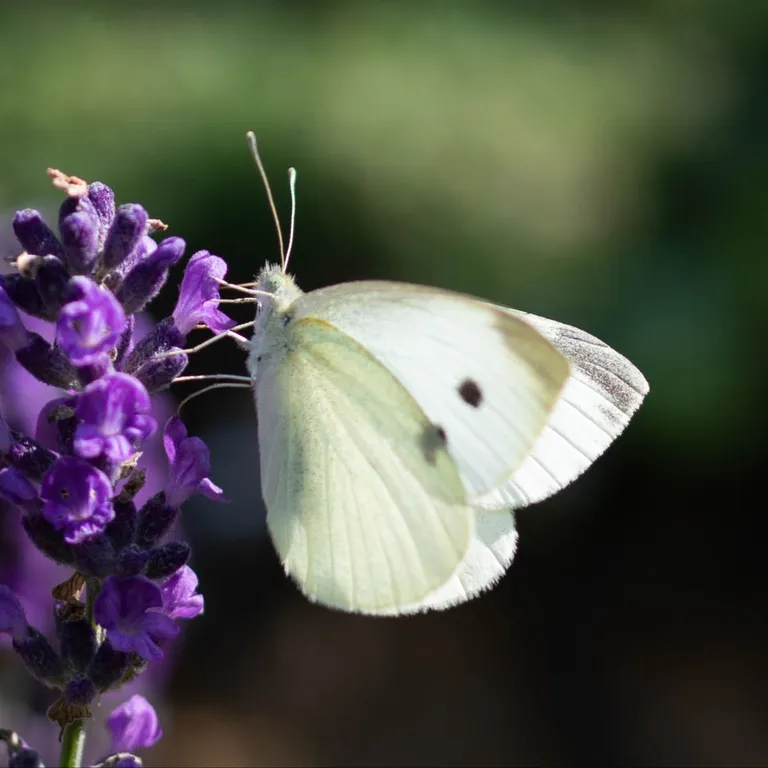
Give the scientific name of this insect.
Pieris rapae
